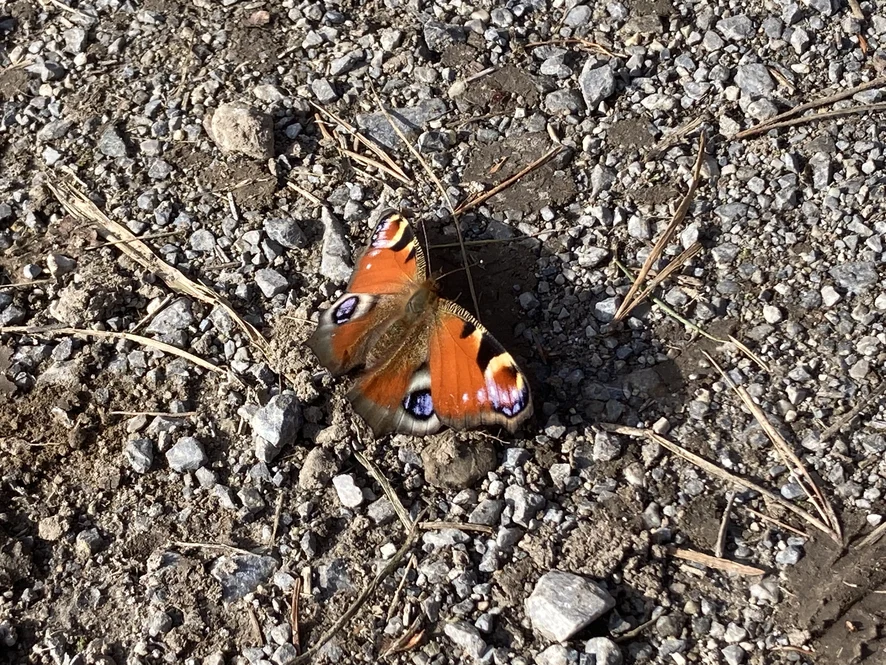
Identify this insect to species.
Aglais io
